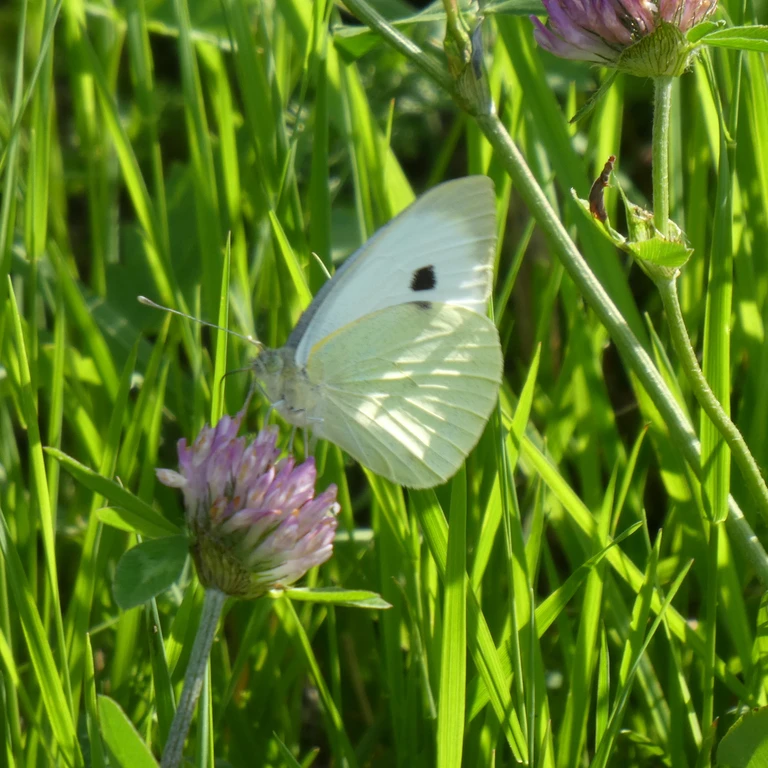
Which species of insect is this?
Pieris brassicae
